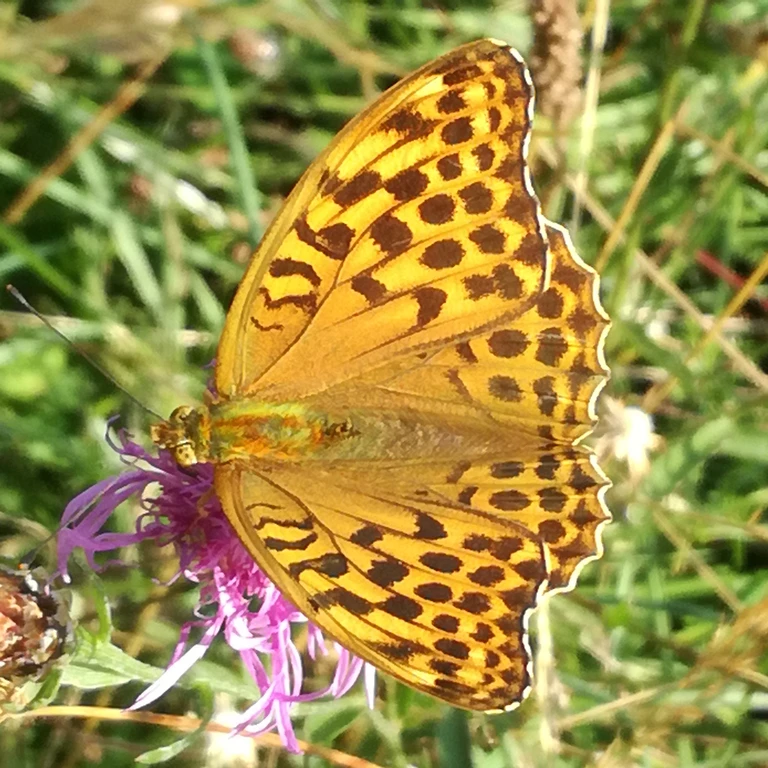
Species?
Argynnis paphia
